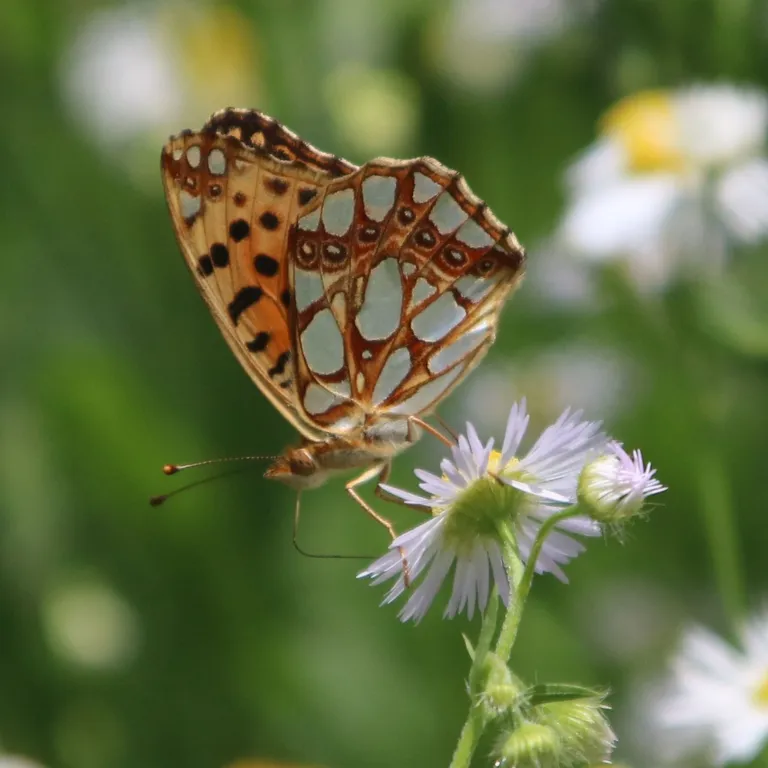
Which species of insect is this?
Issoria lathonia
